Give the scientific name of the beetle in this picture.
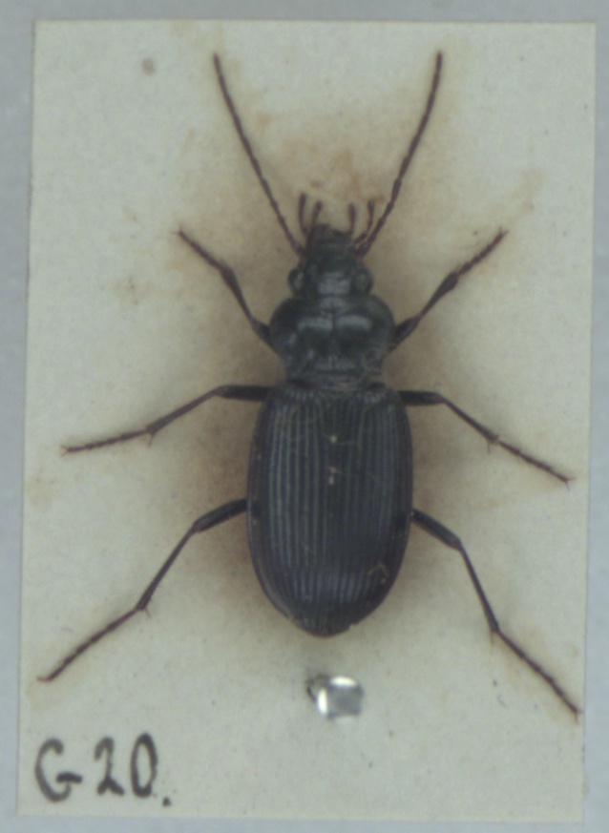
Nebria brevicollis
